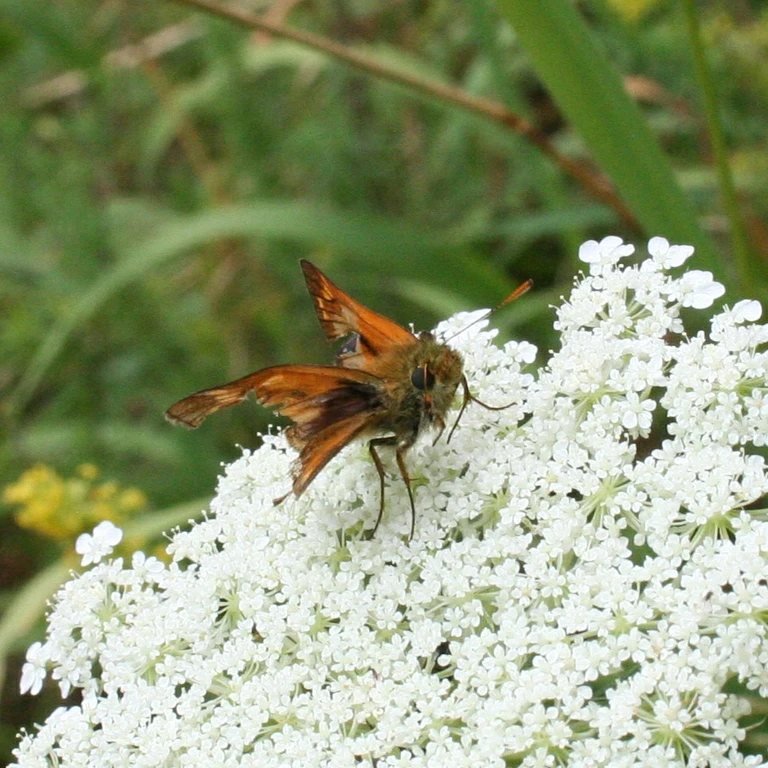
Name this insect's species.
Ochlodes sylvanus (also Ochlodes venata)
